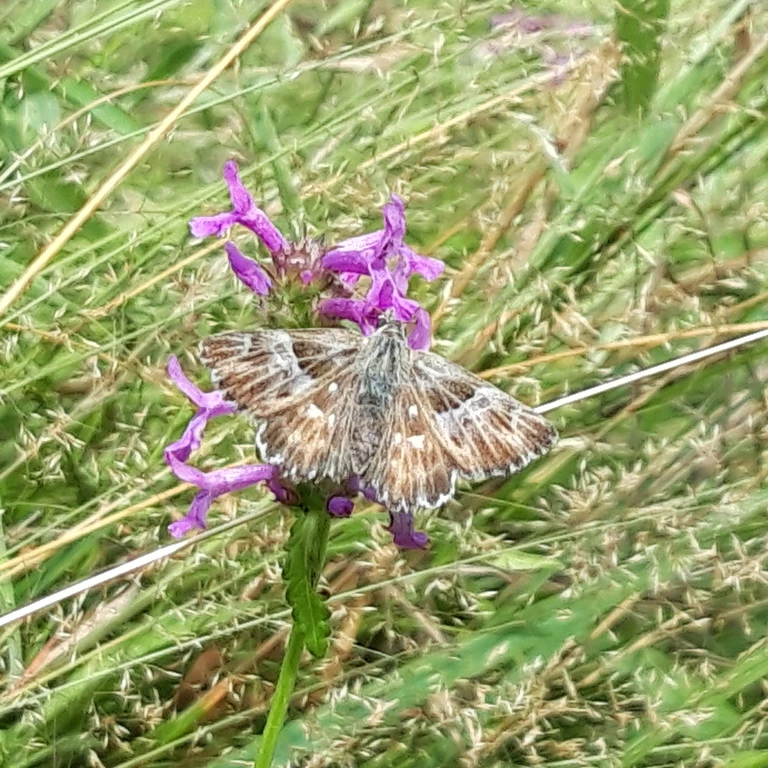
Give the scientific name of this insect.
Muschampia floccifera (also Carcharodus floccifera)
